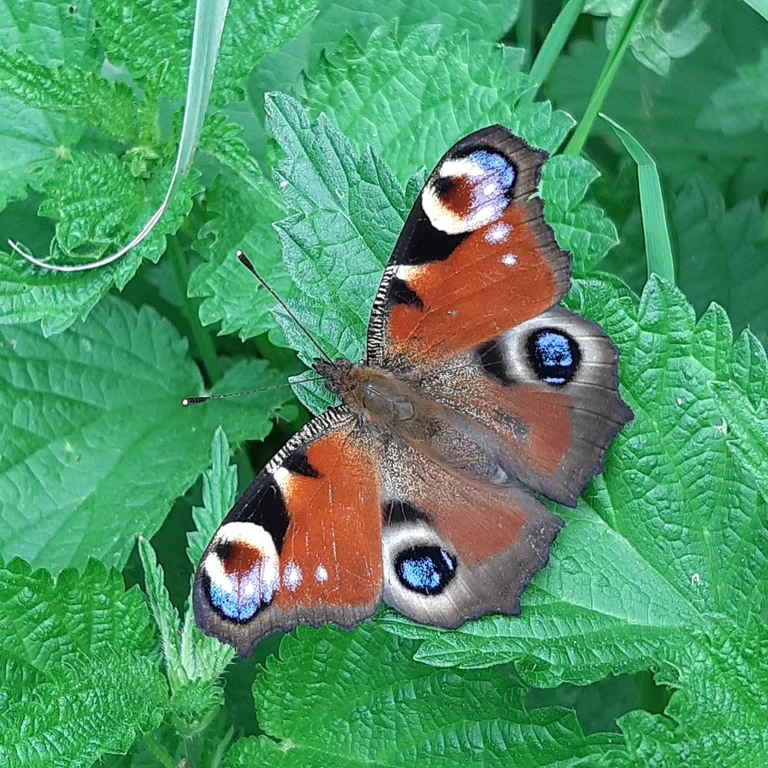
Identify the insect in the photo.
Aglais io
